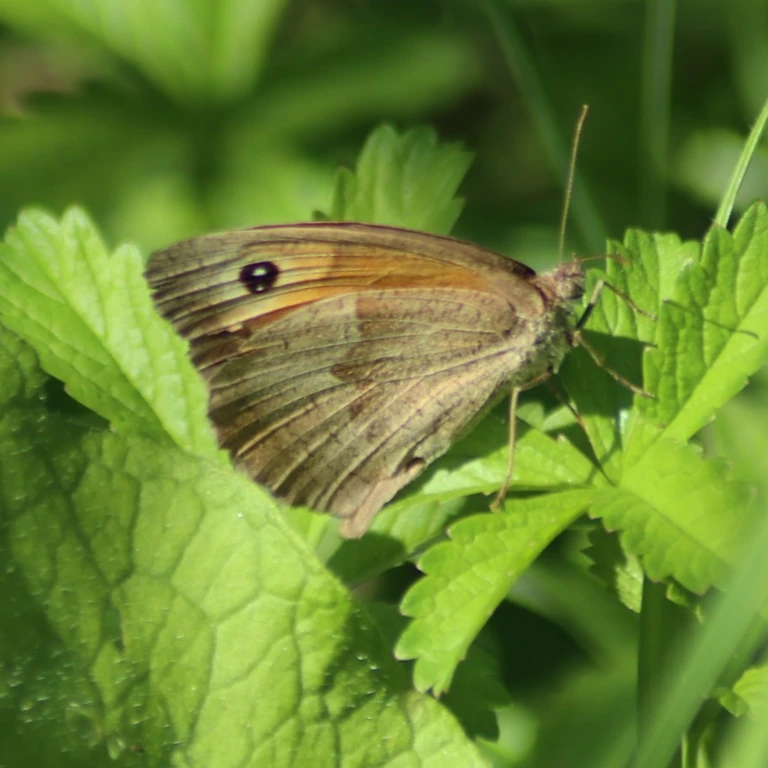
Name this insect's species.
Maniola jurtina
